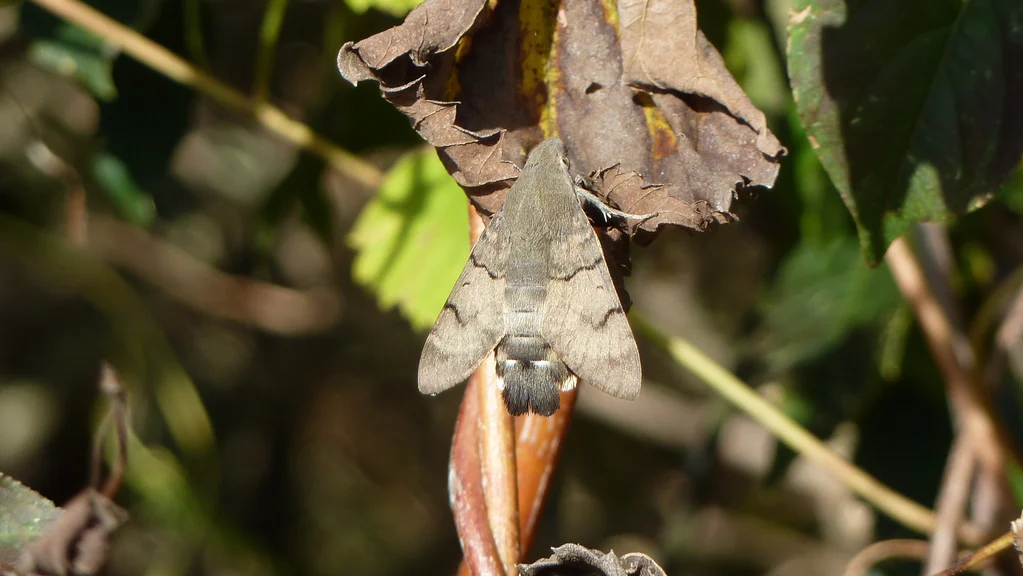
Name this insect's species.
Macroglossum stellatarum
